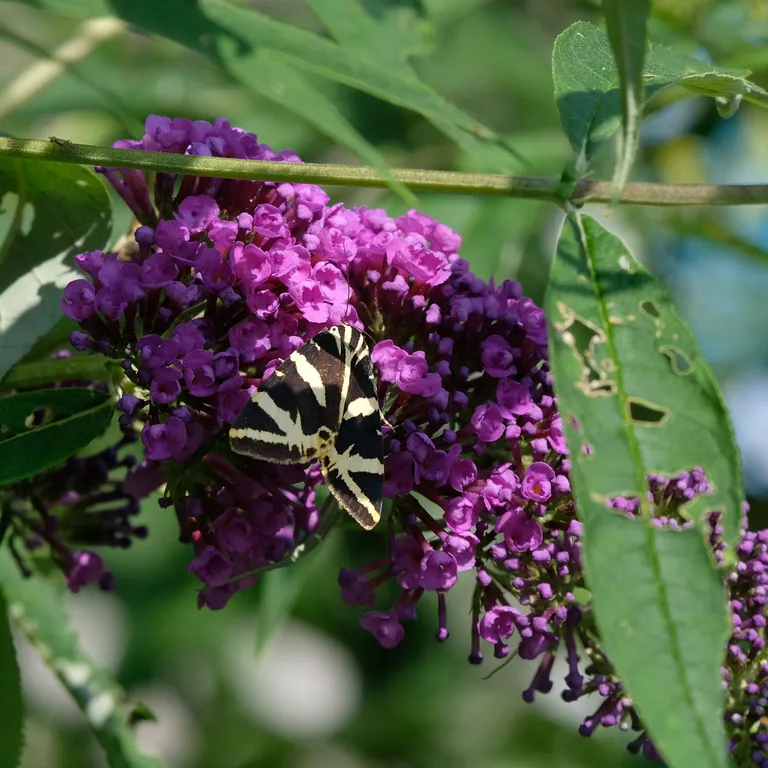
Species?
Euplagia quadripunctaria
